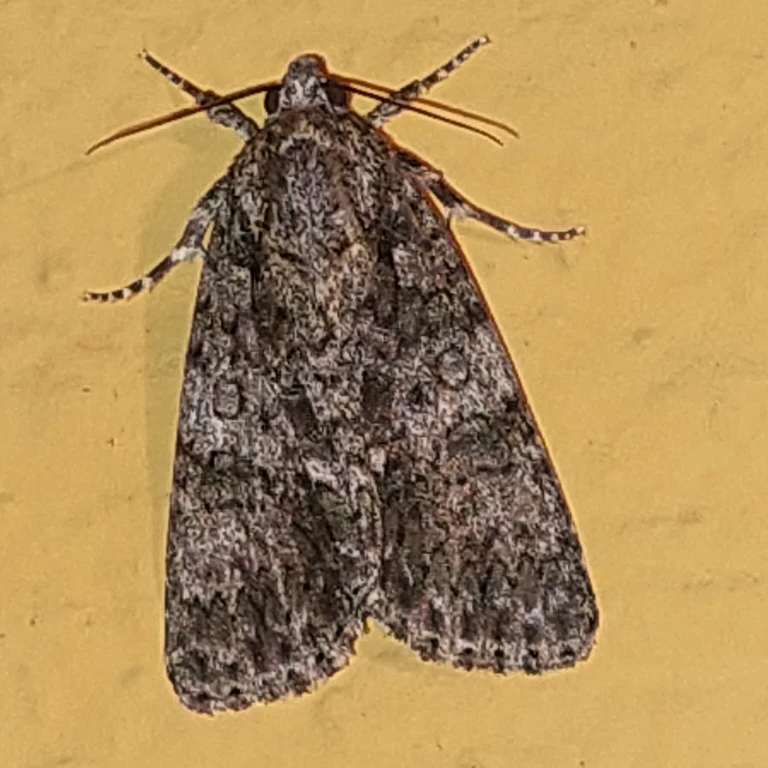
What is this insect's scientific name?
Acronicta rumicis
